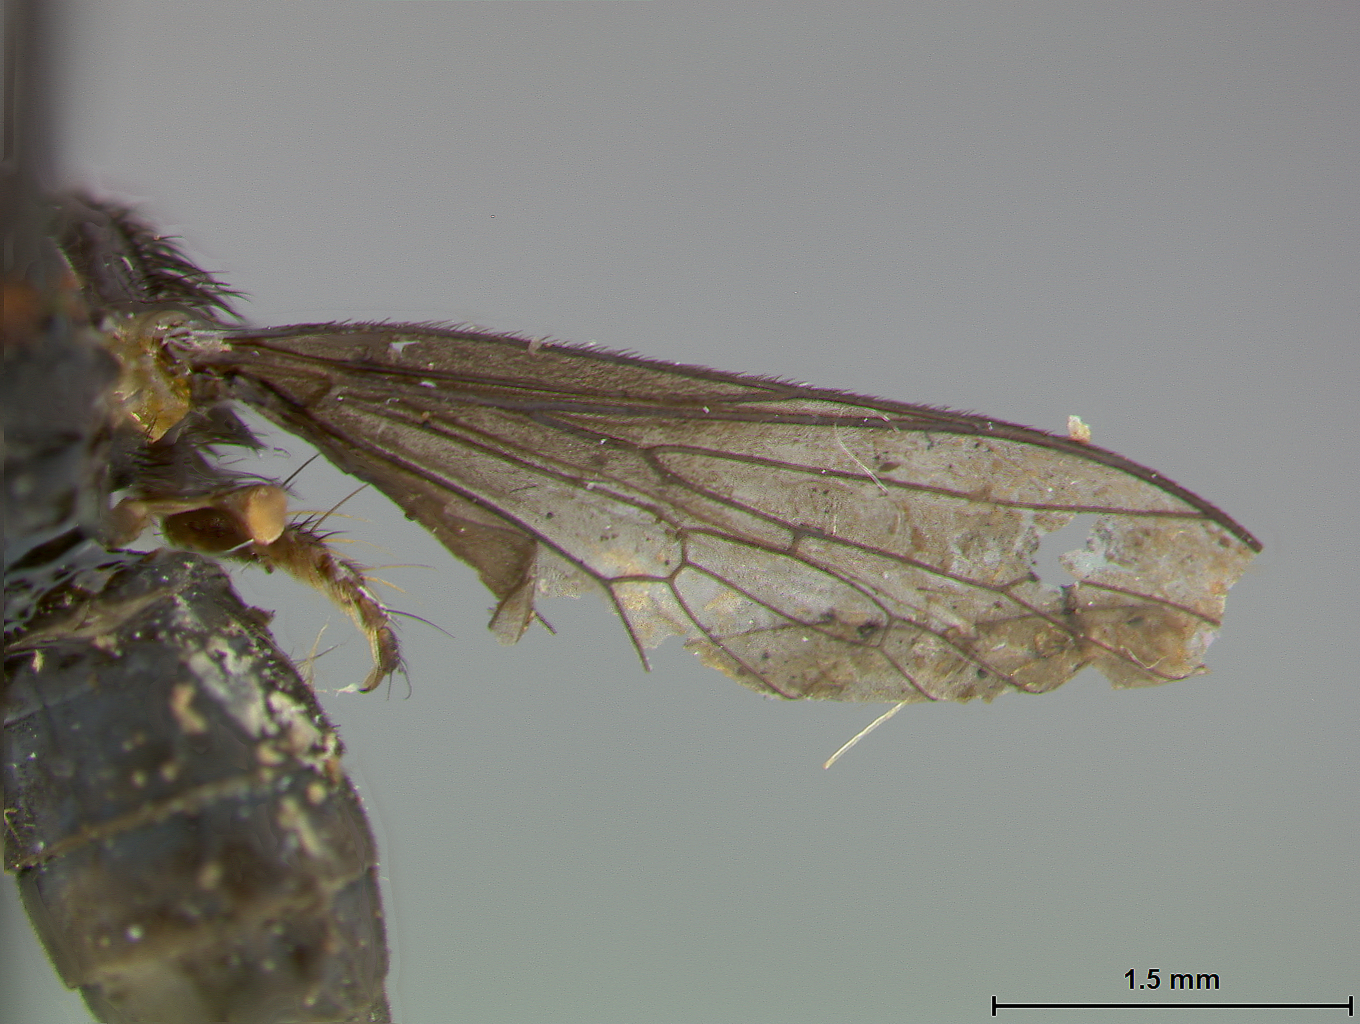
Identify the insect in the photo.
Trigonomima canifrons
